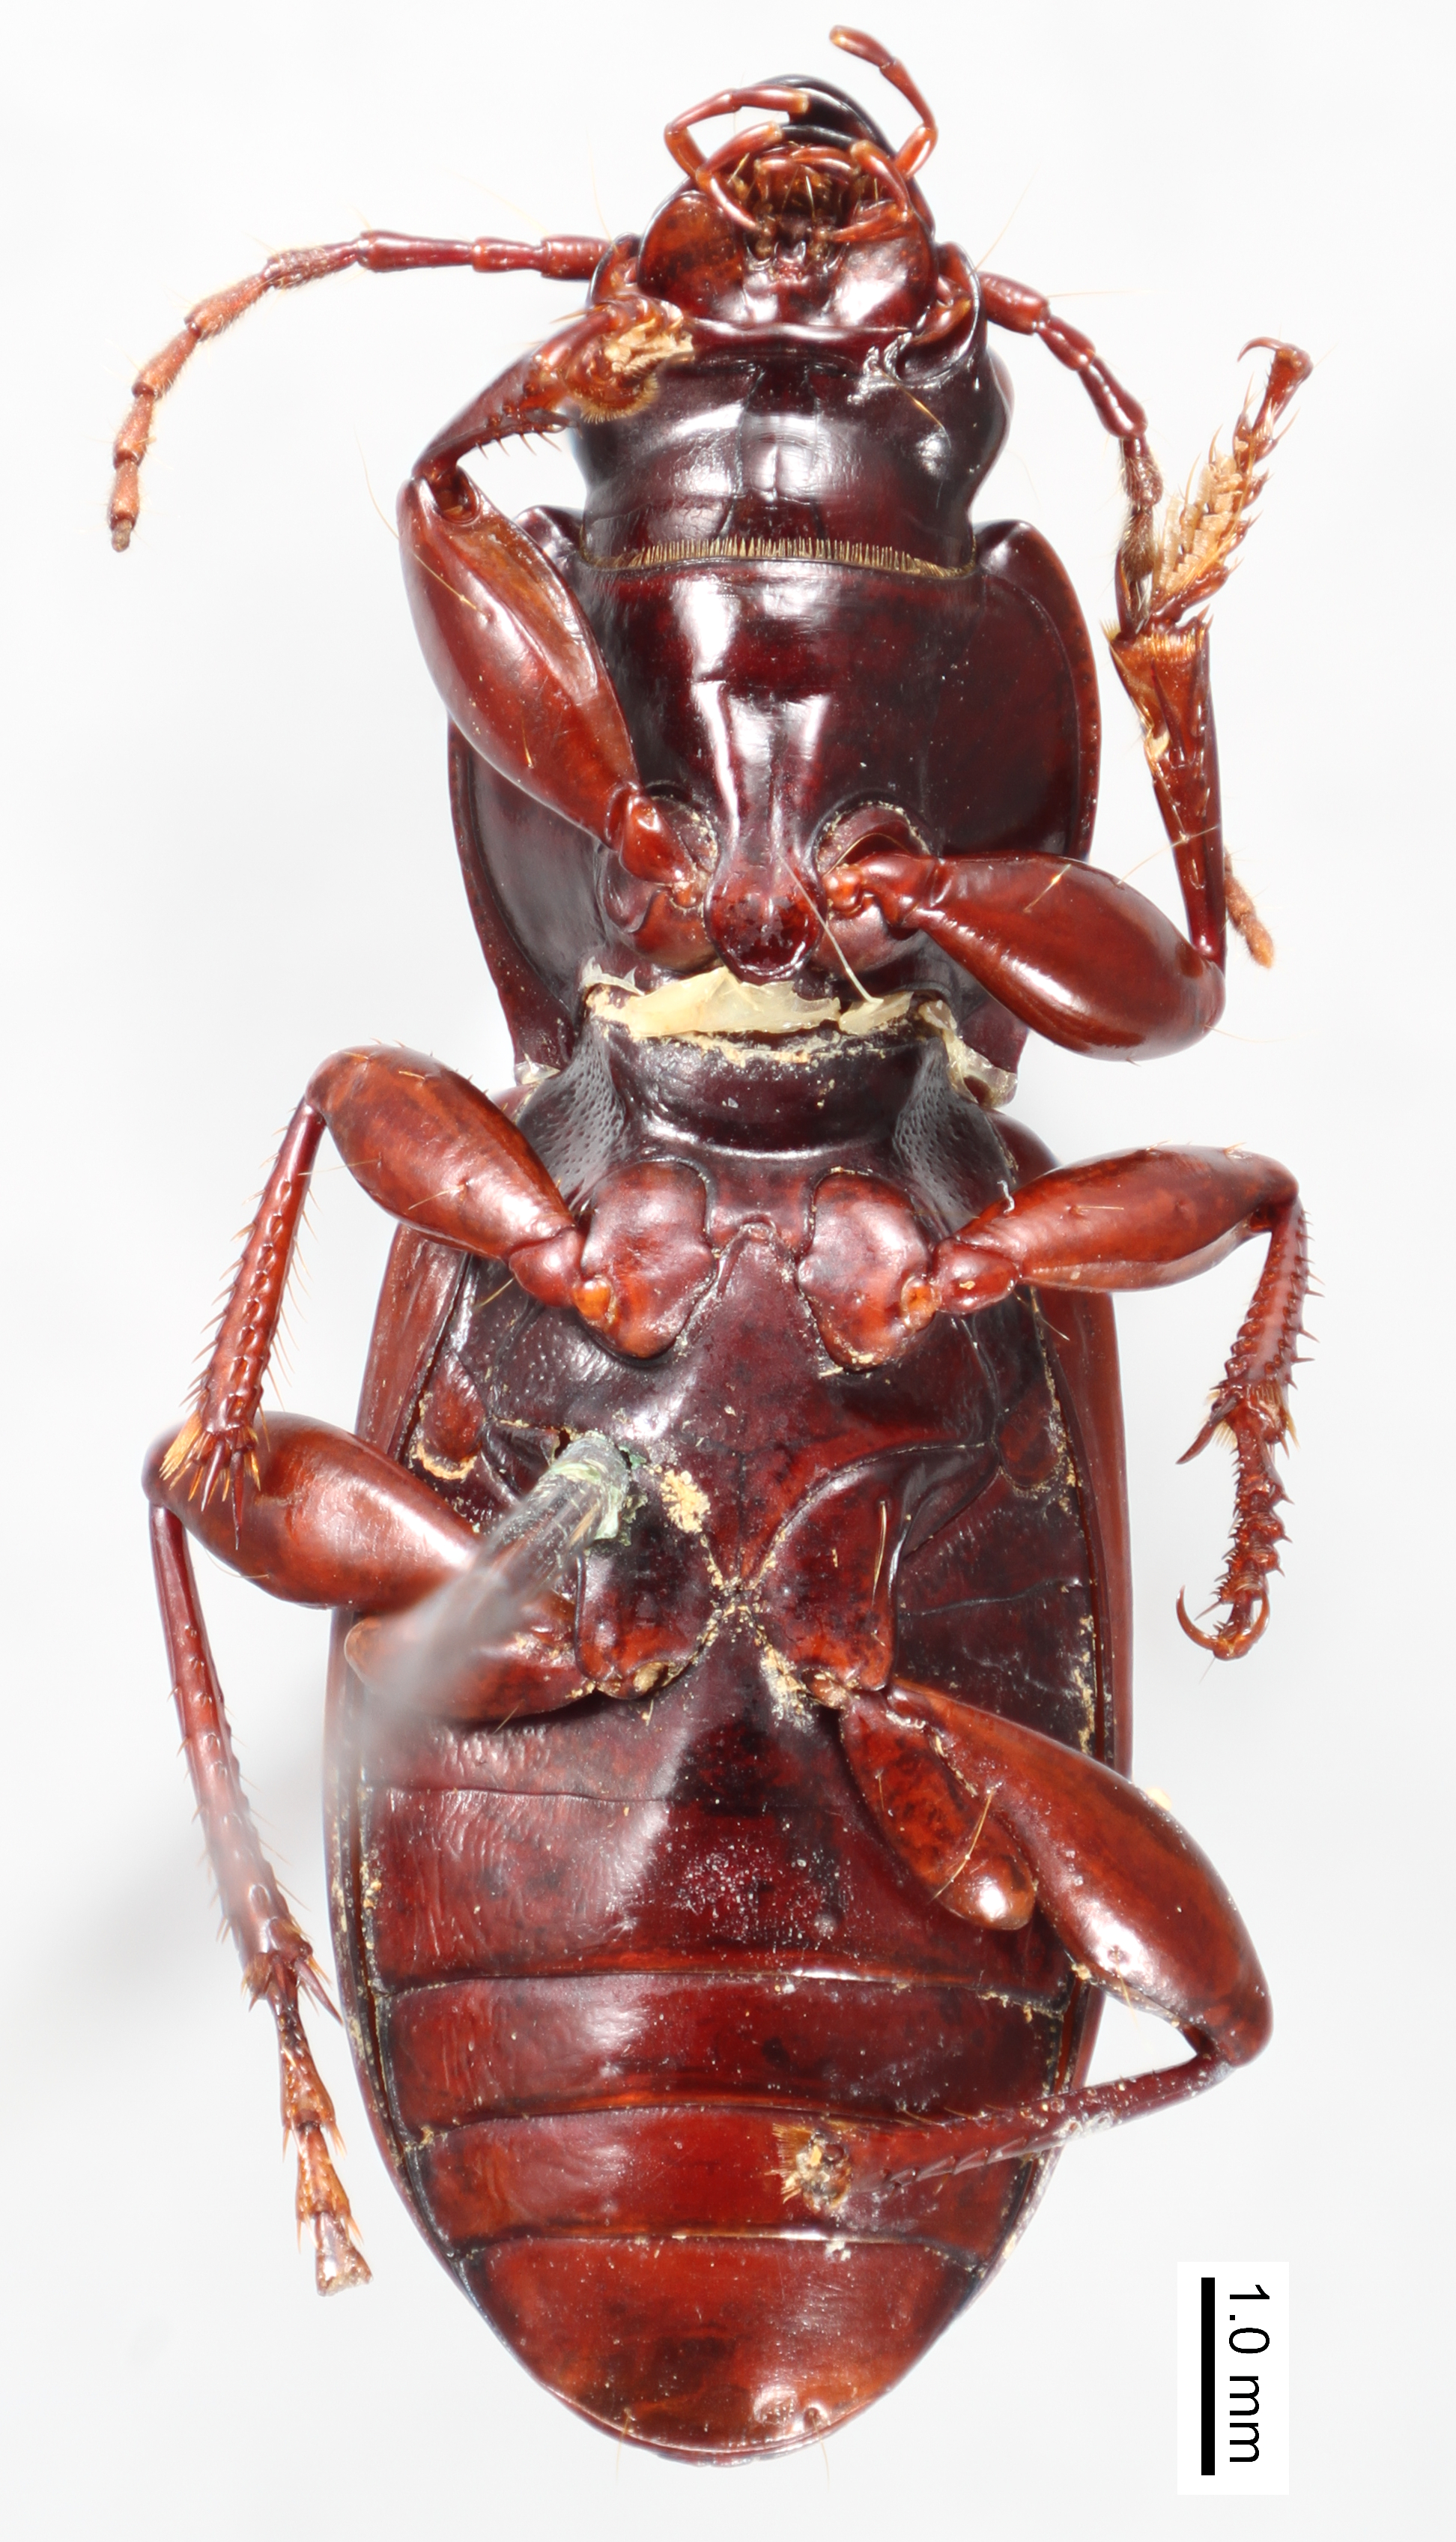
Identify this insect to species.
Pterostichus diabolus
